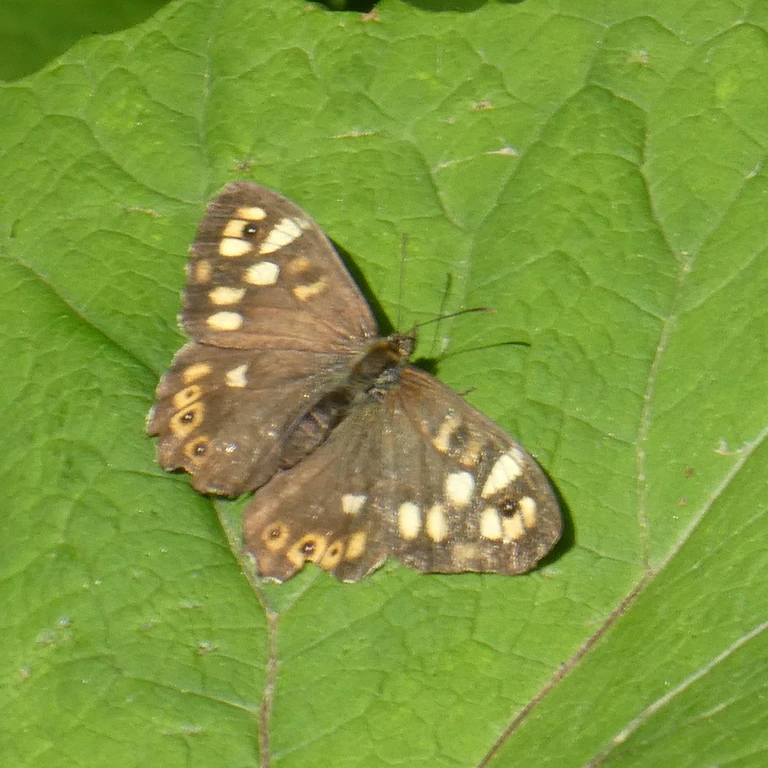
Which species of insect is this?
Pararge aegeria
